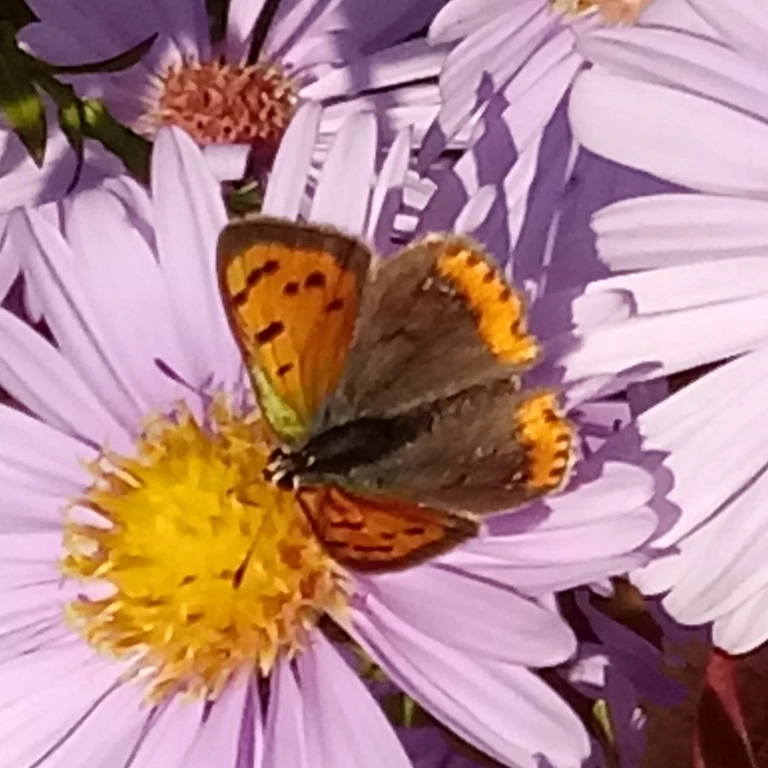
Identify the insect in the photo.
Lycaena phlaeas
